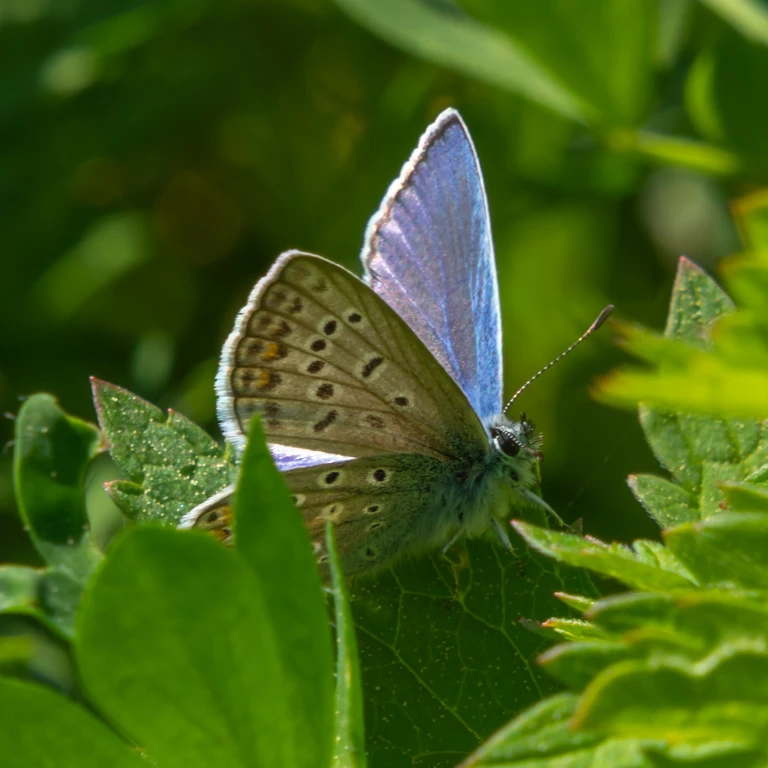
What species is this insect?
Polyommatus icarus
